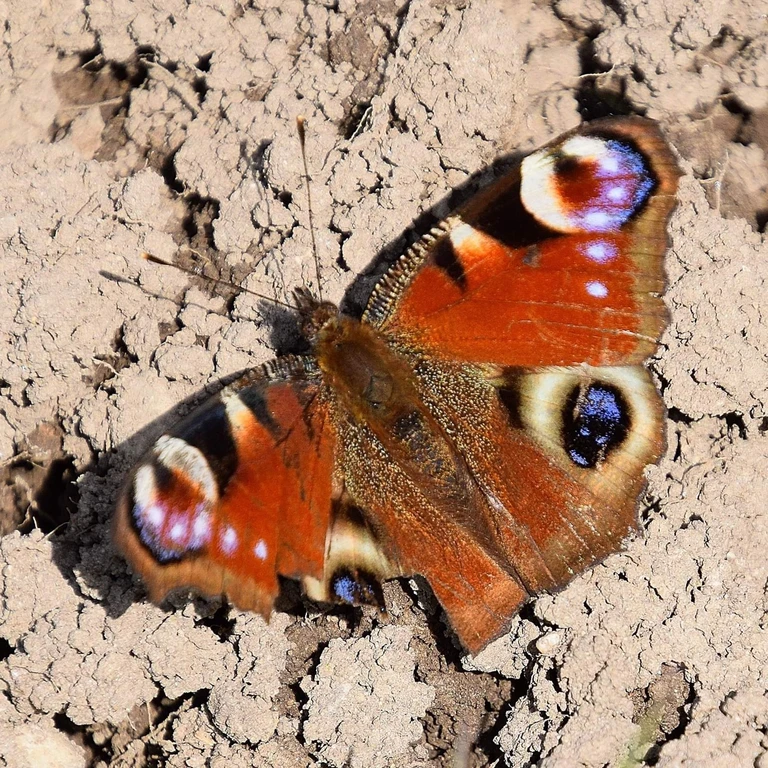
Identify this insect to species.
Aglais io
